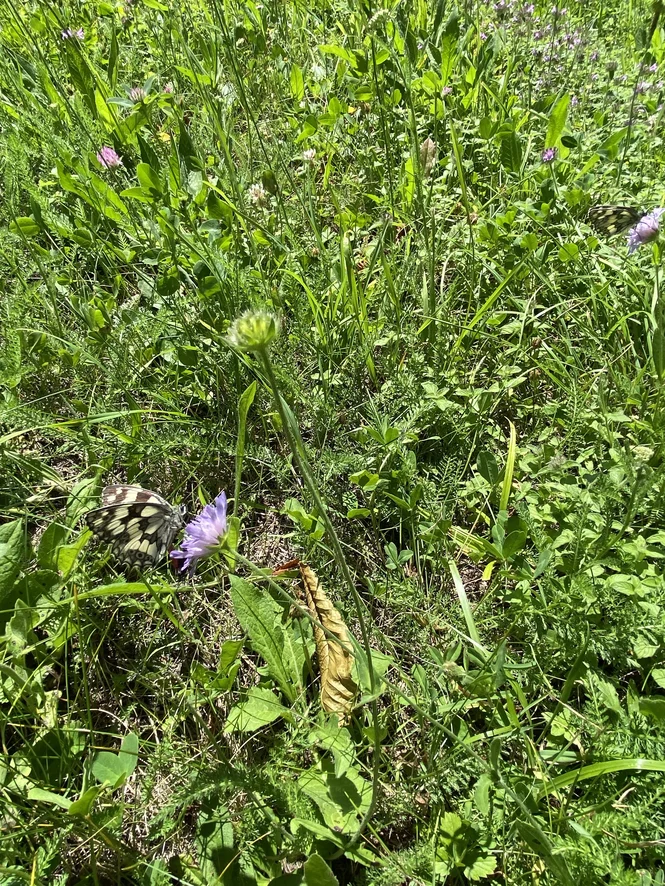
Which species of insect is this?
Melanargia galathea
